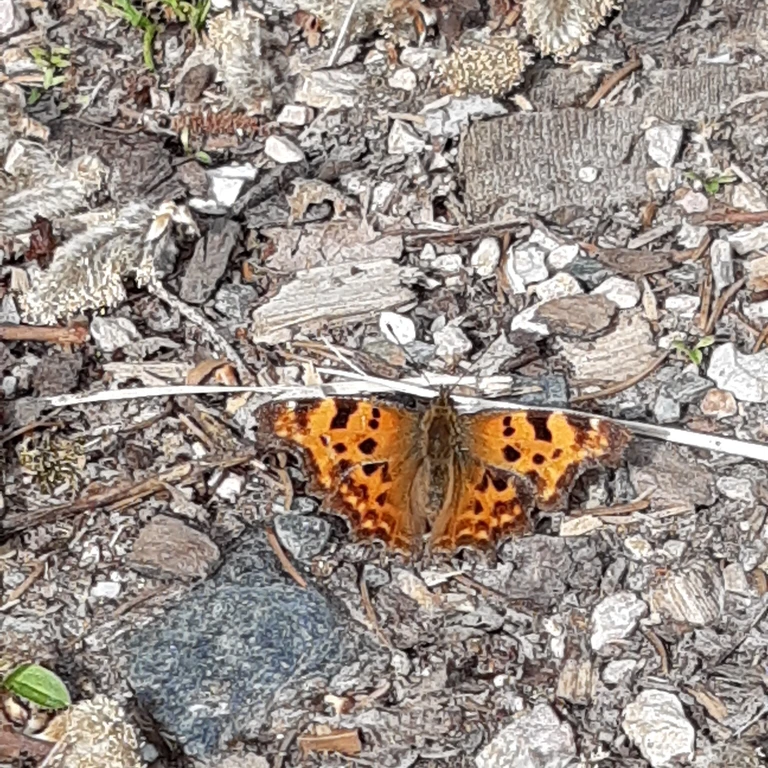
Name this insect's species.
Polygonia c-album
